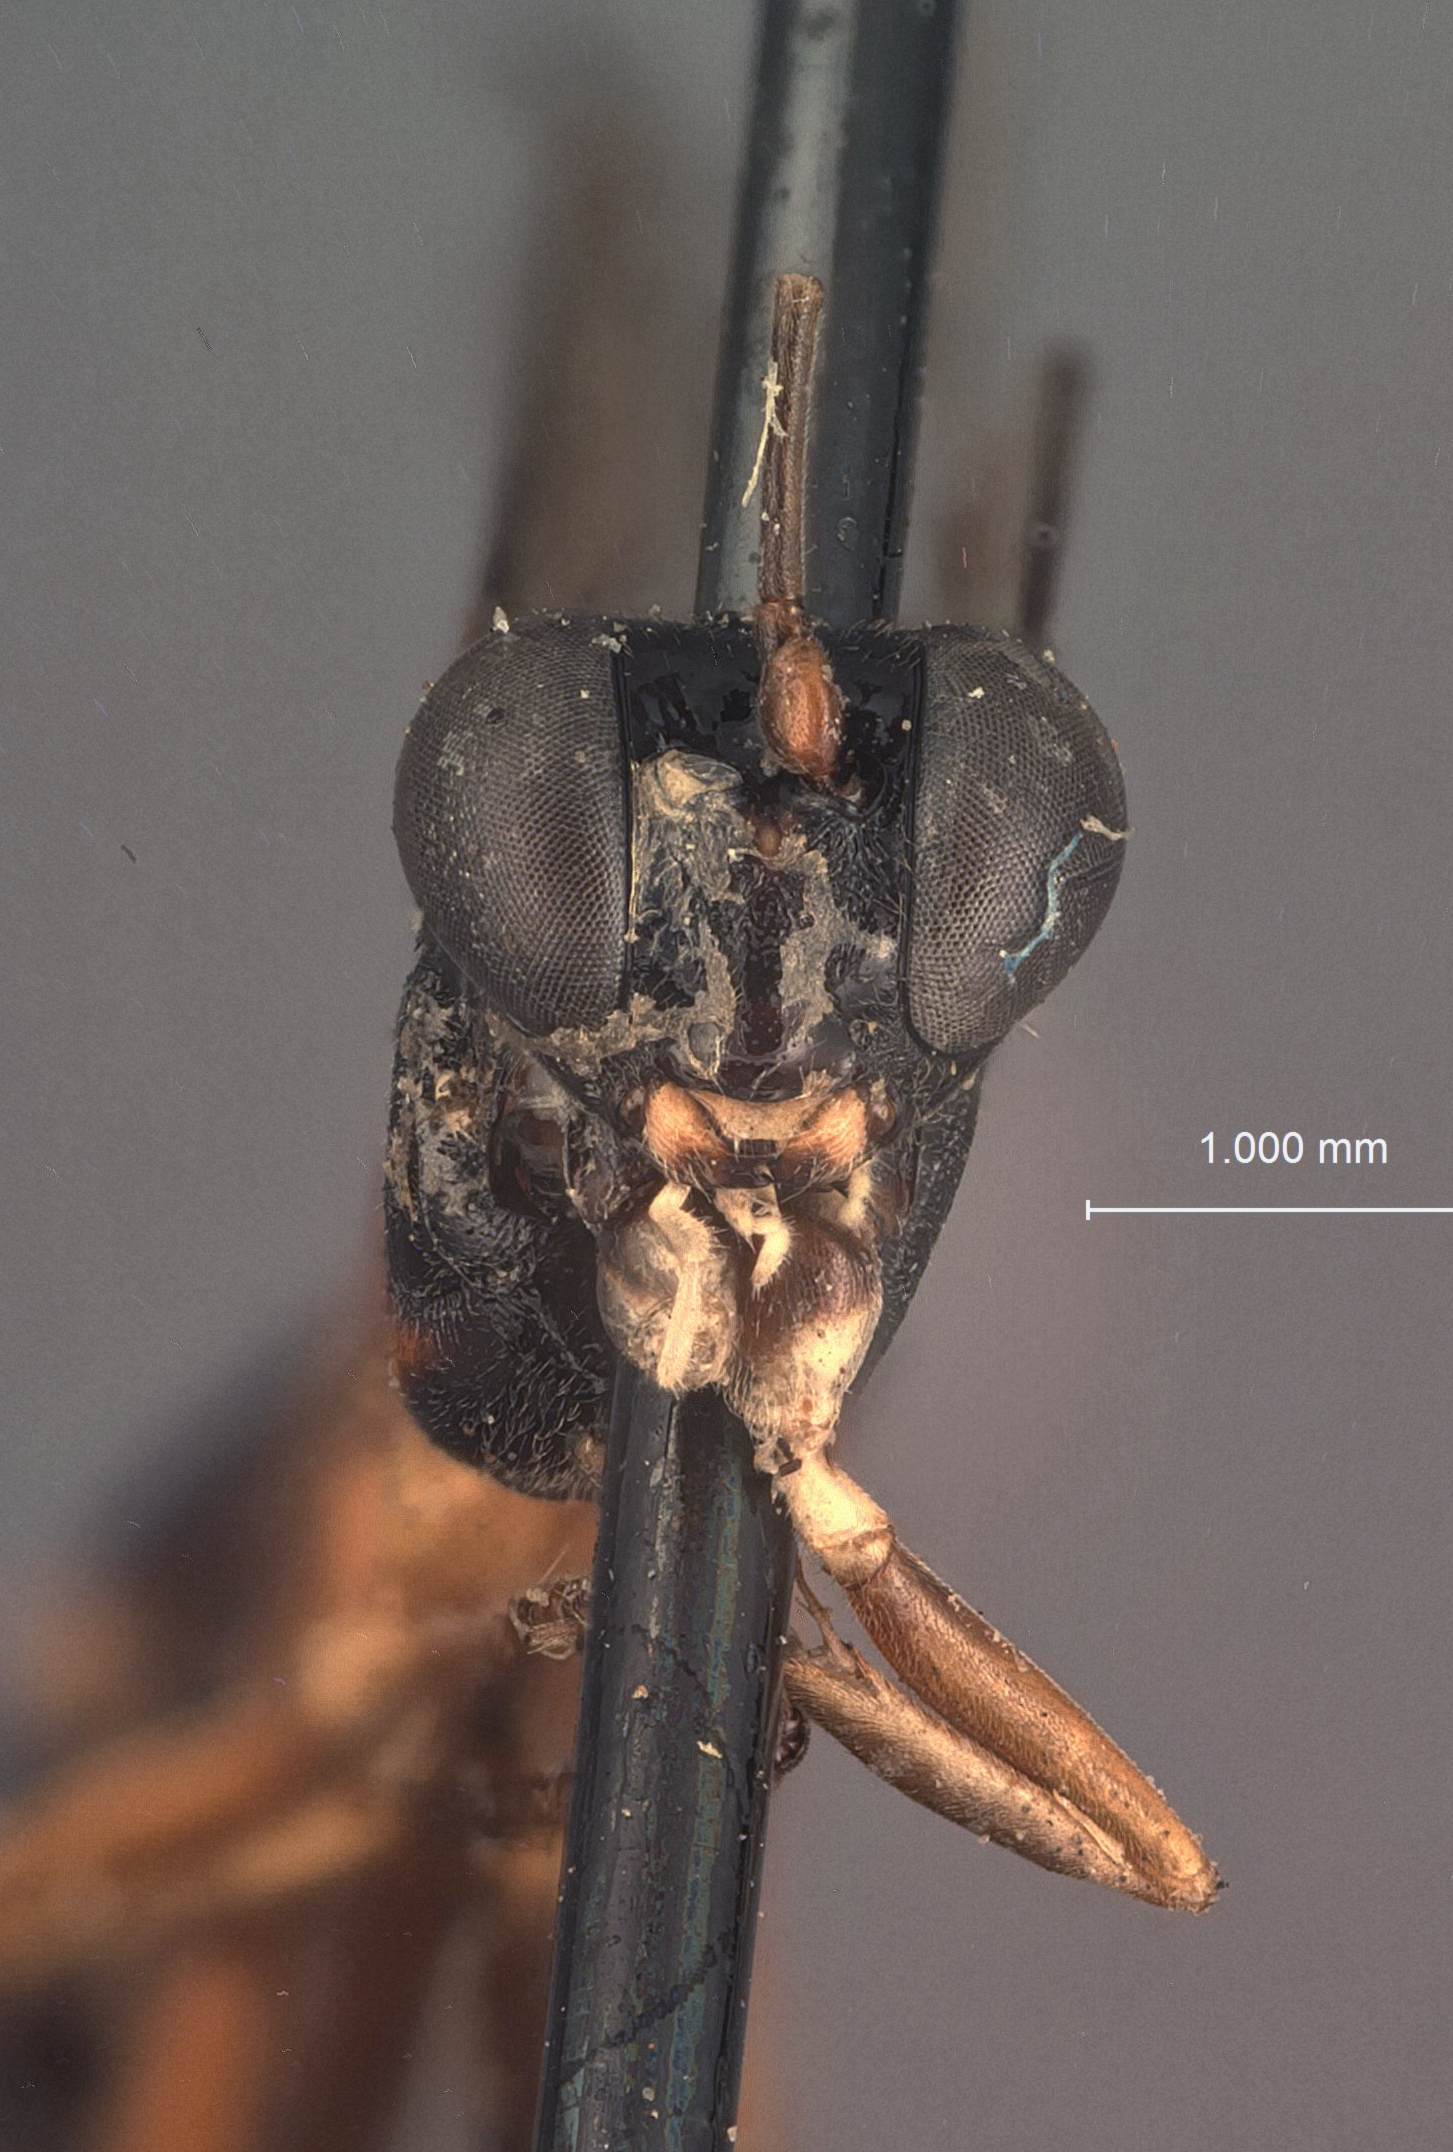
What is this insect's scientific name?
Agrothereutes unifasciatus
